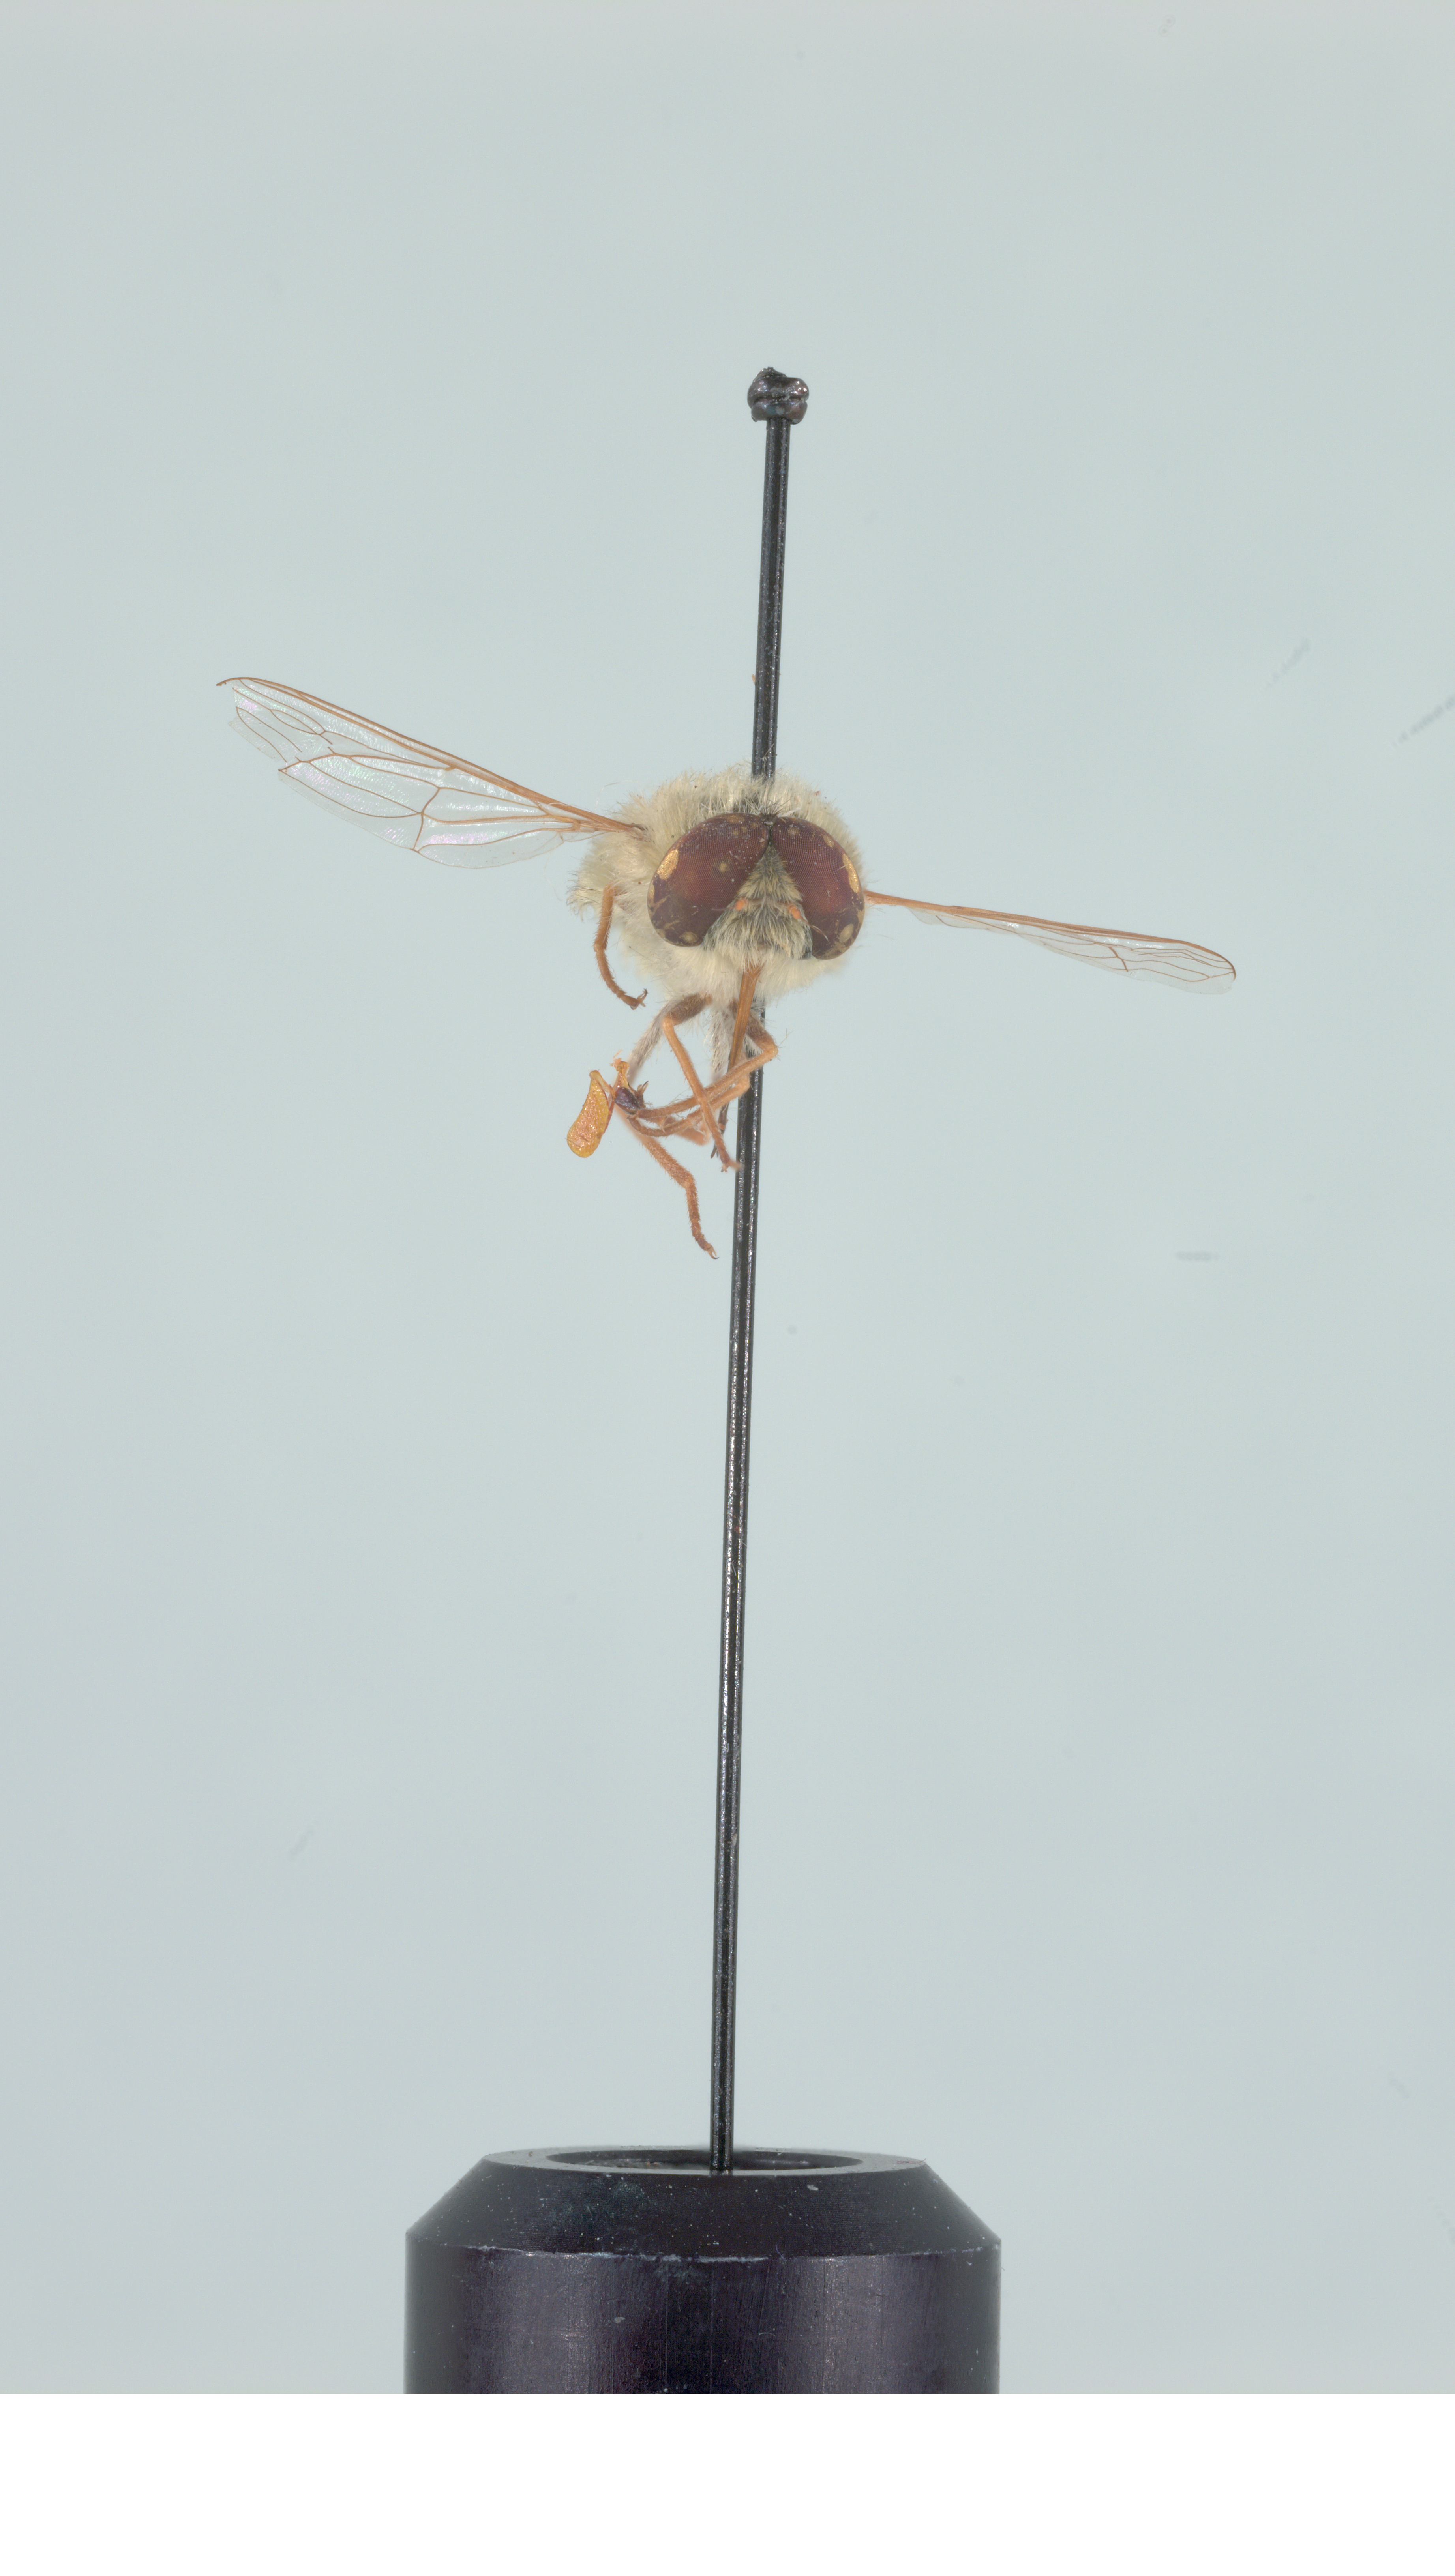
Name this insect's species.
Neorhynchocephalus sackenii
